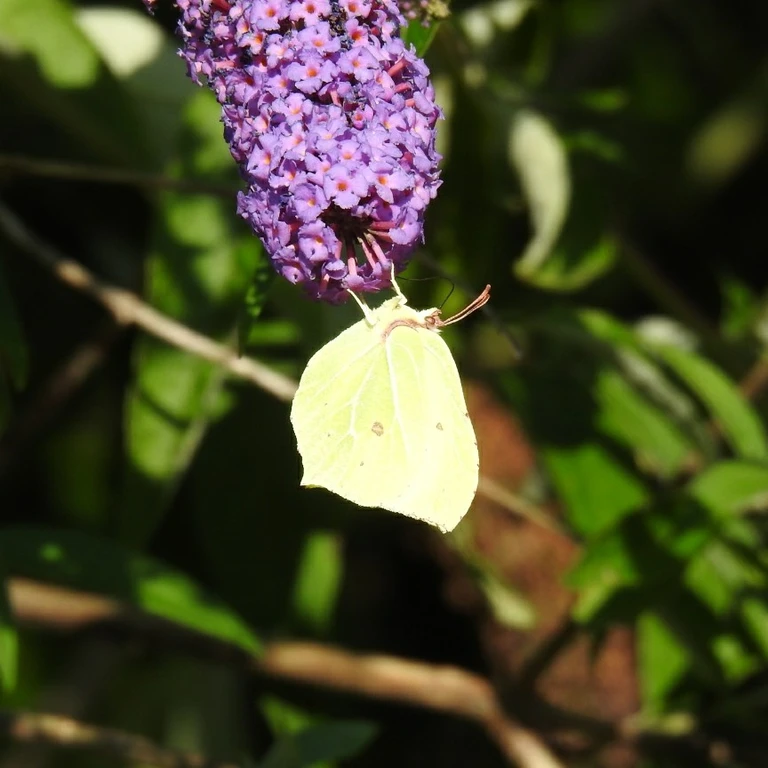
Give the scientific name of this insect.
Gonepteryx rhamni
